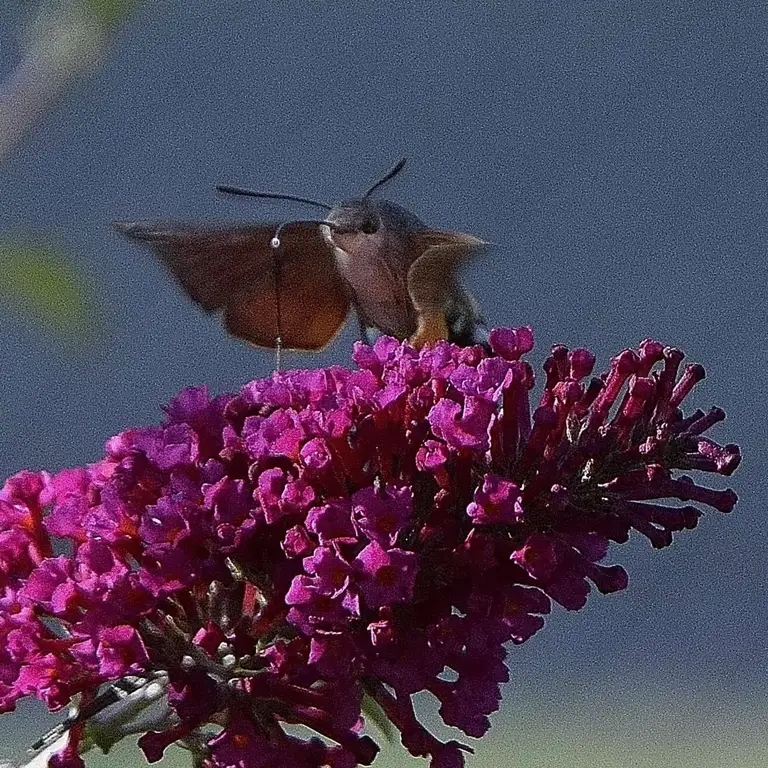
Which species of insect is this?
Macroglossum stellatarum
